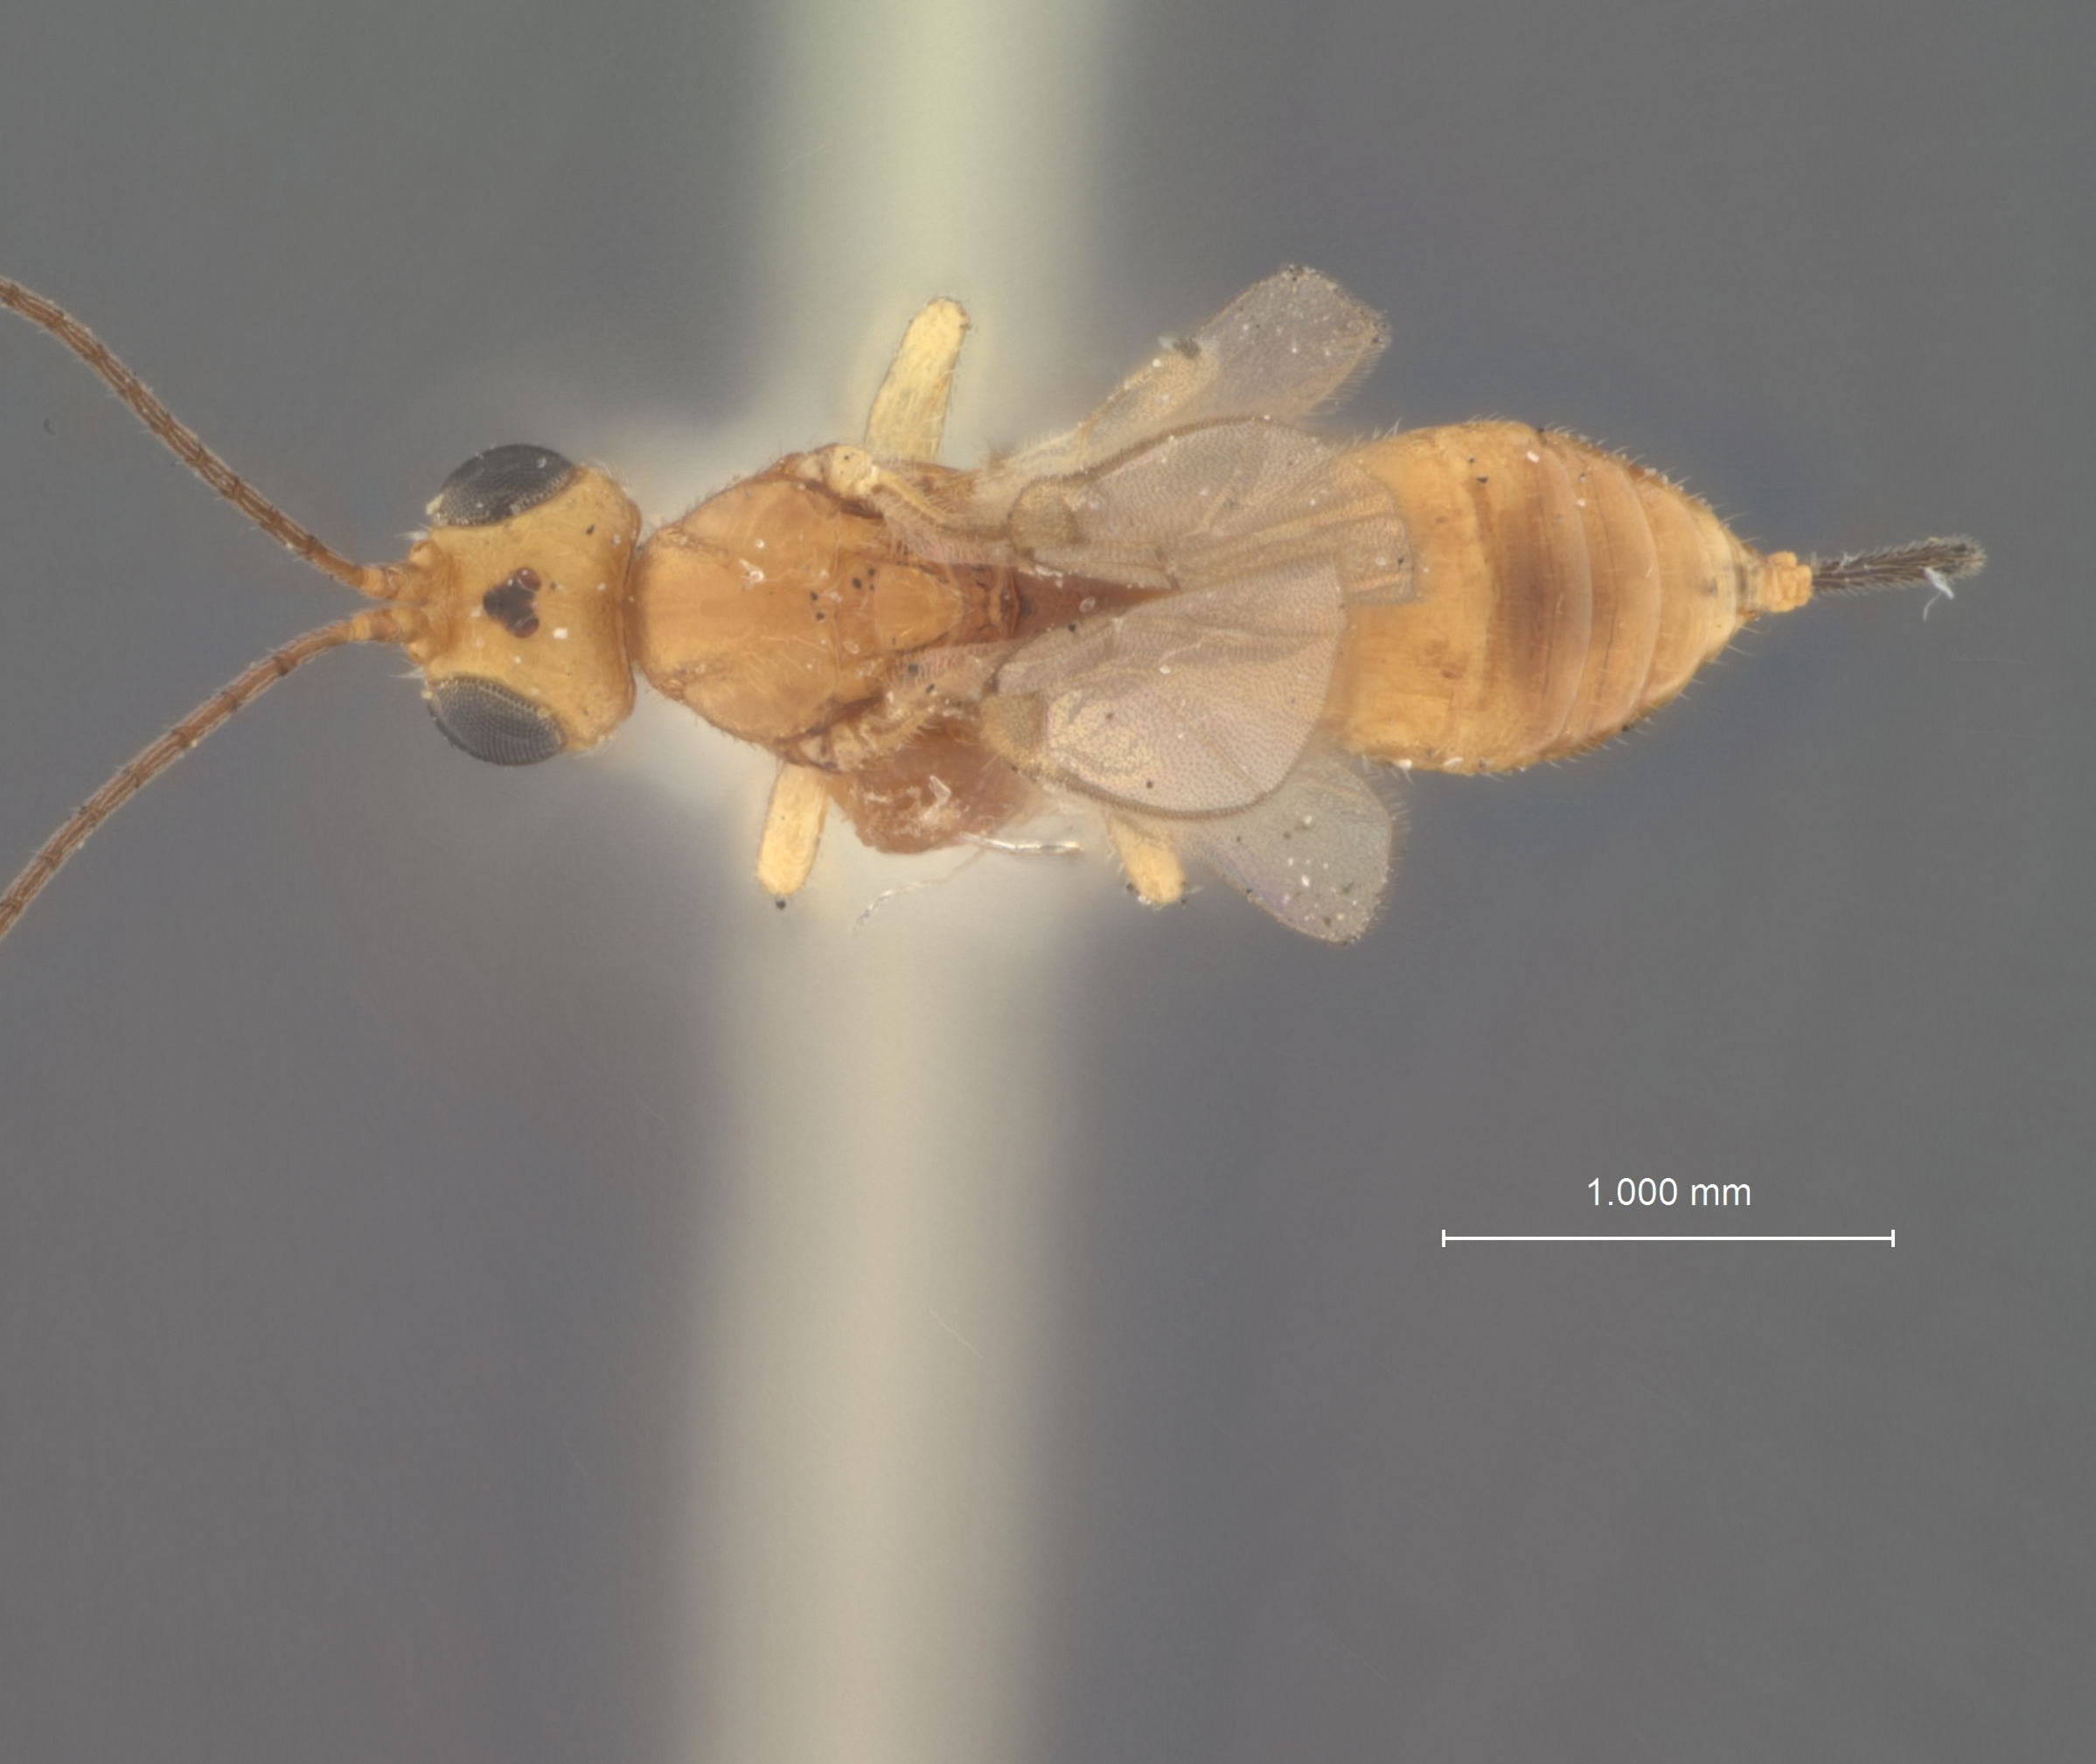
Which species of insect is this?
Heterospilus etiellae
